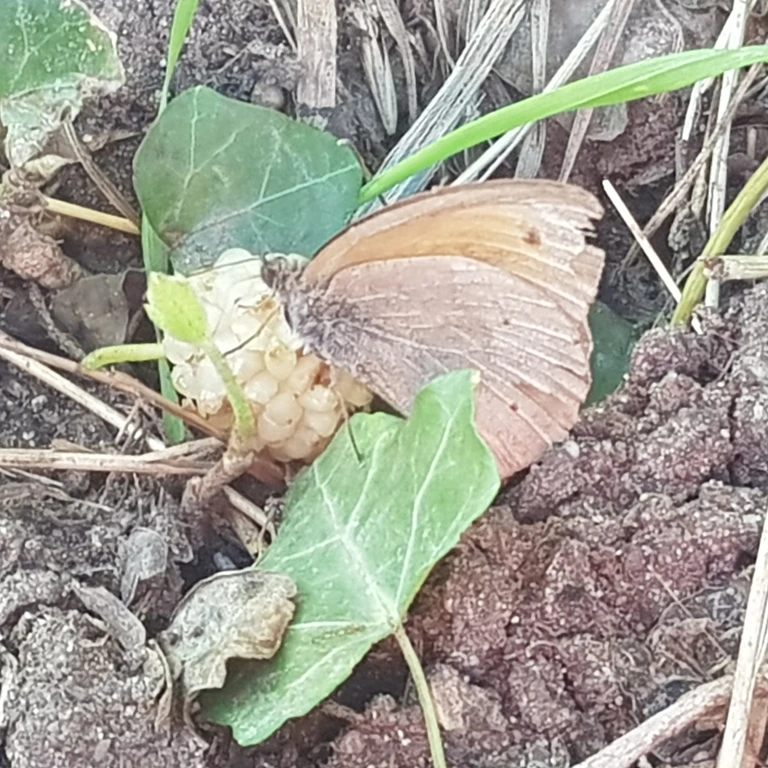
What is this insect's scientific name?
Maniola jurtina
